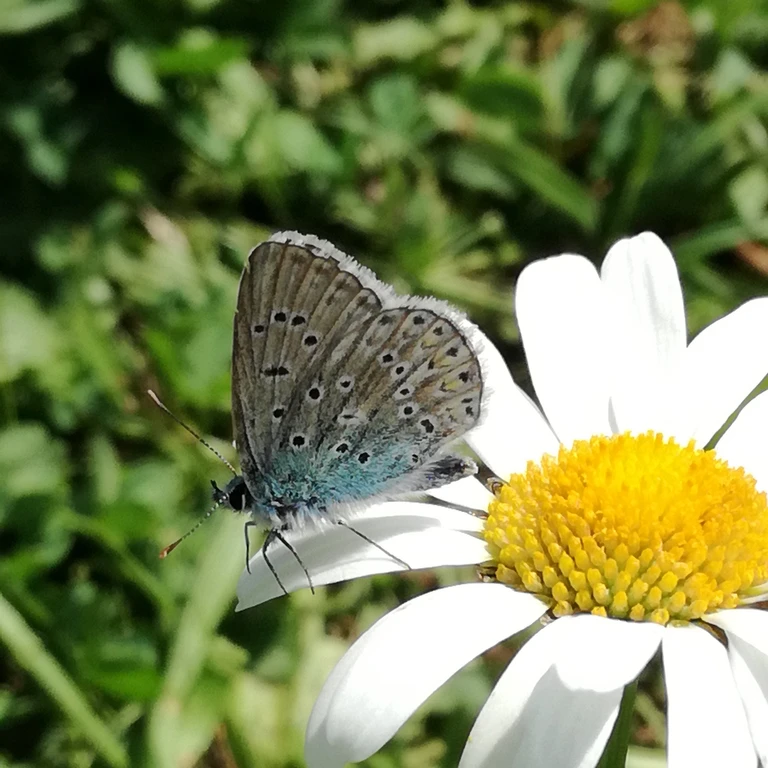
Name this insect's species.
Polyommatus icarus
